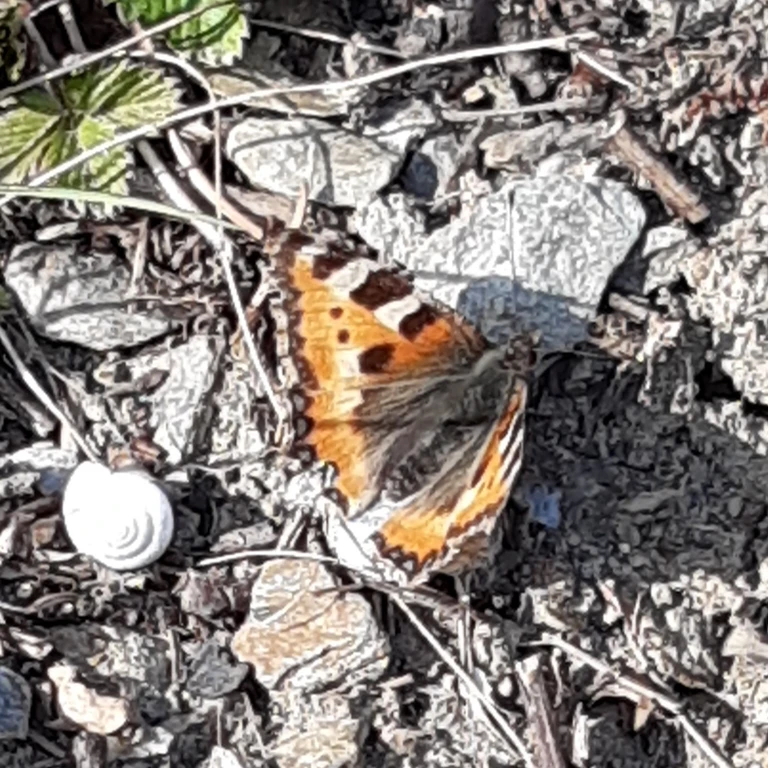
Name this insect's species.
Aglais urticae
